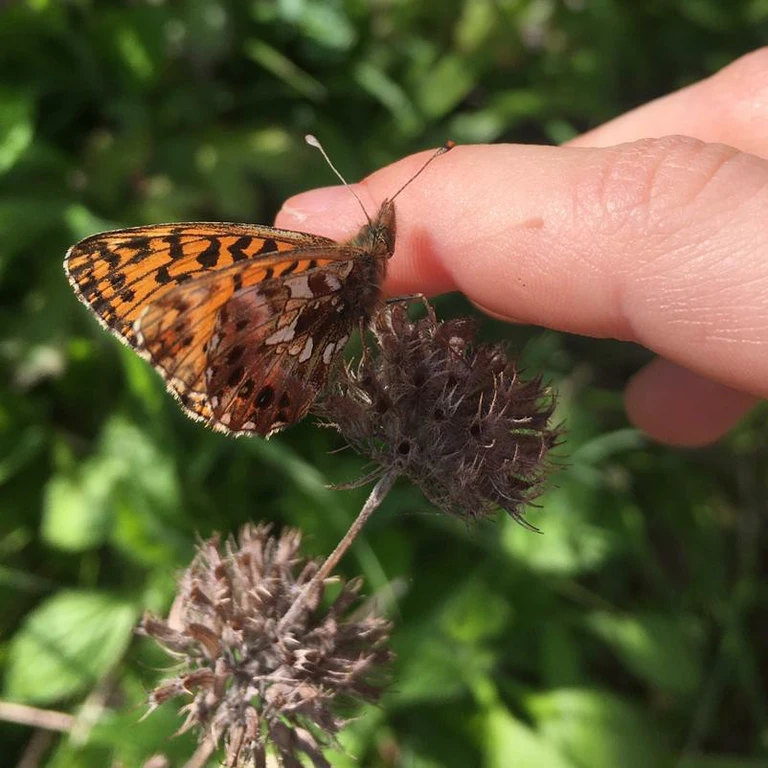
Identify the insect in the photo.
Boloria dia
